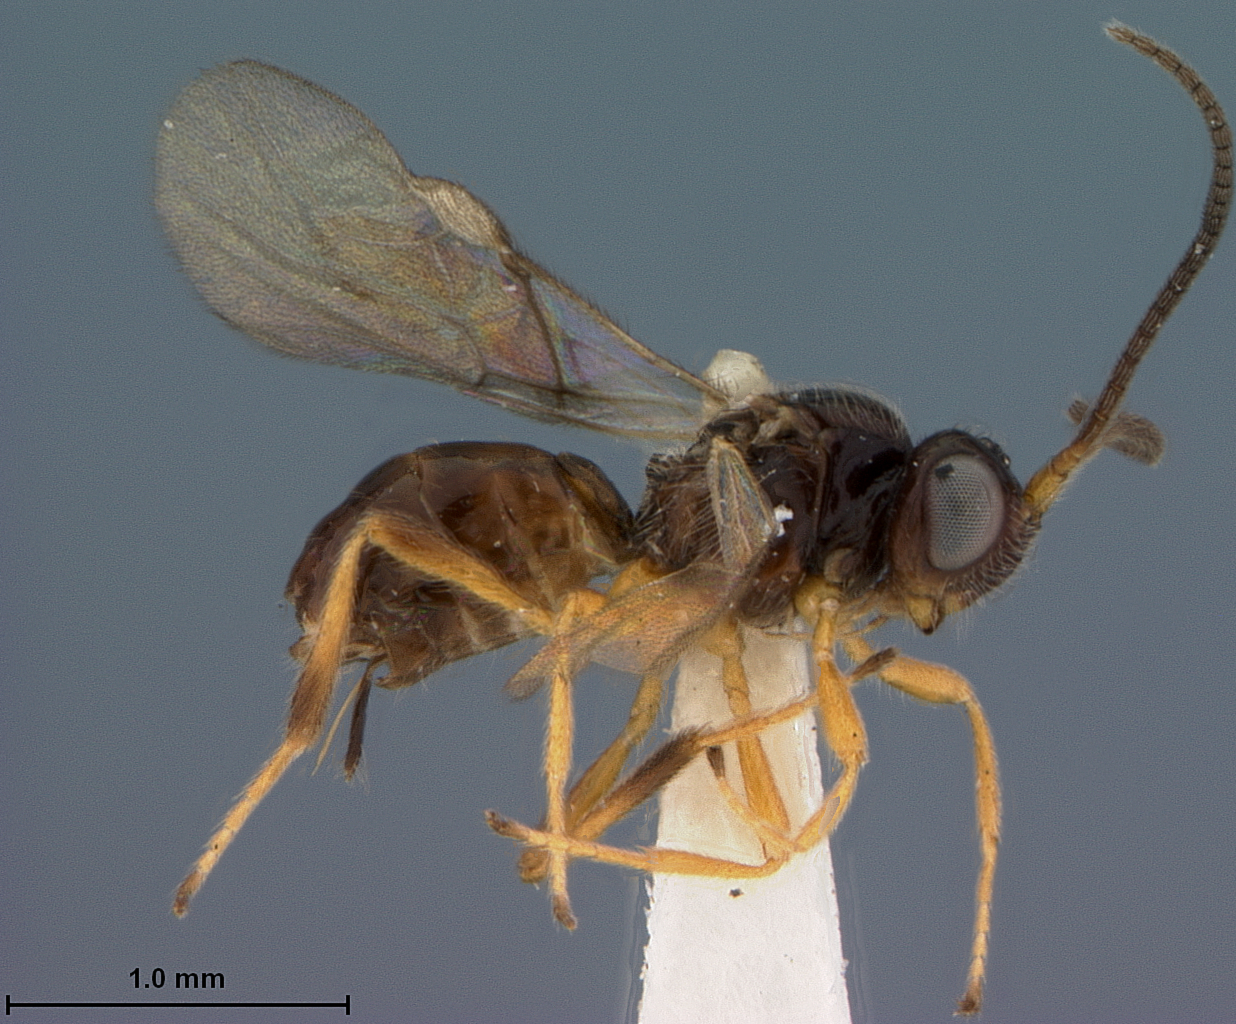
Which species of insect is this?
Biosteres violaceae
